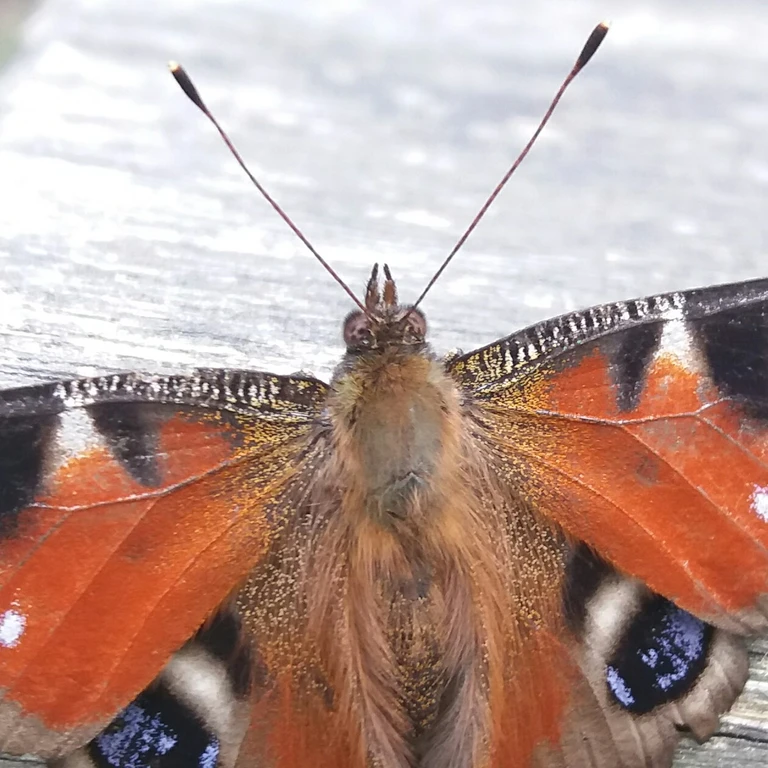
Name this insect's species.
Aglais io
